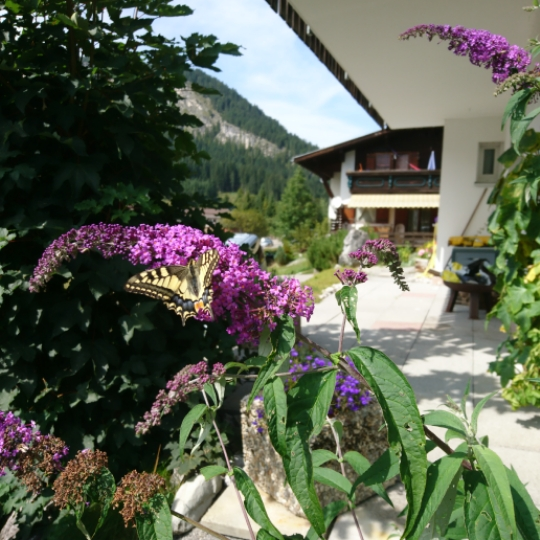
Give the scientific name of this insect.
Papilio machaon
